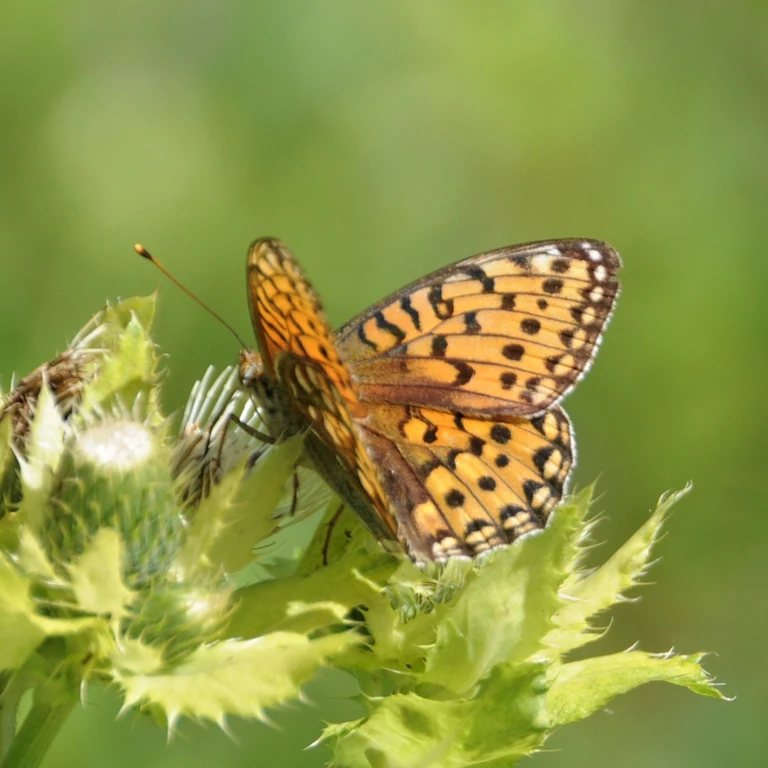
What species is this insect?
Speyeria aglaja
